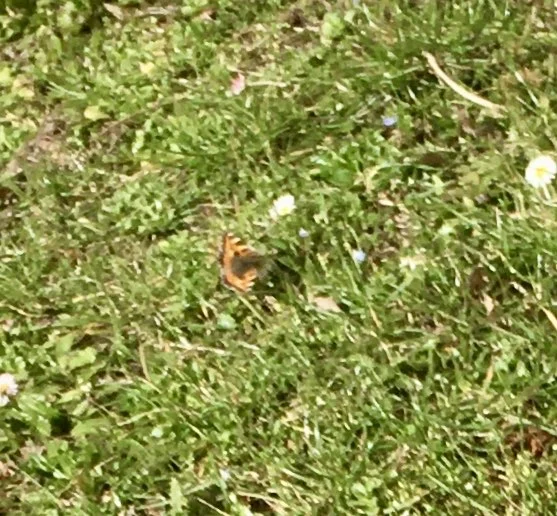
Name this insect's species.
Aglais urticae
